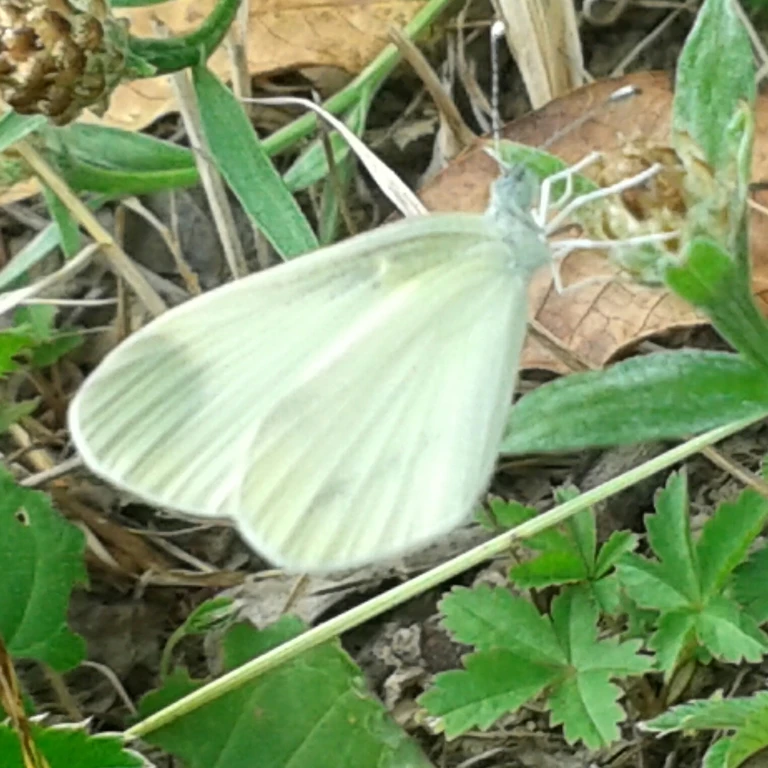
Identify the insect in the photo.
Leptidea sinapis/juvernica
